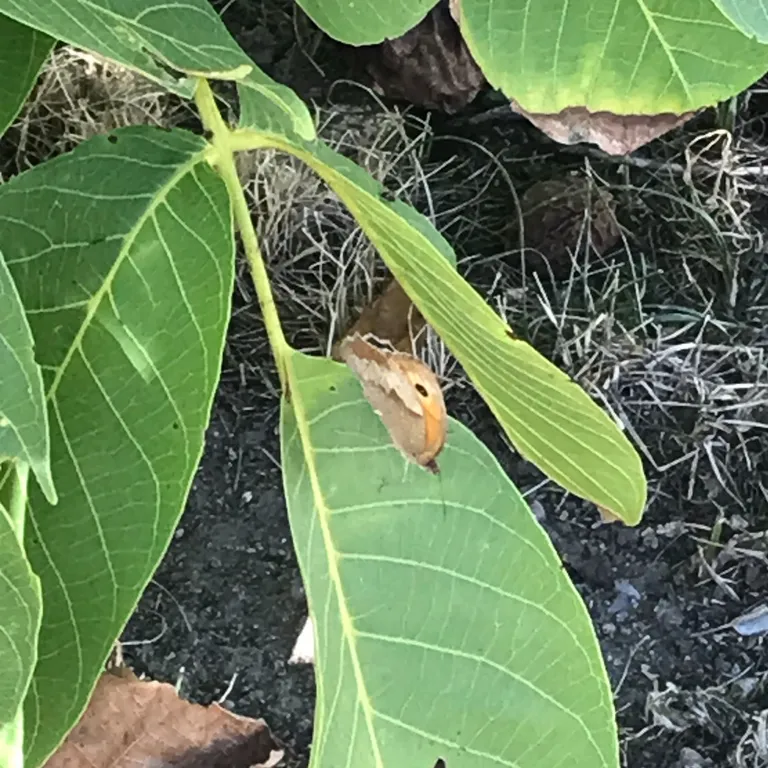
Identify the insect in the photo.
Maniola jurtina
